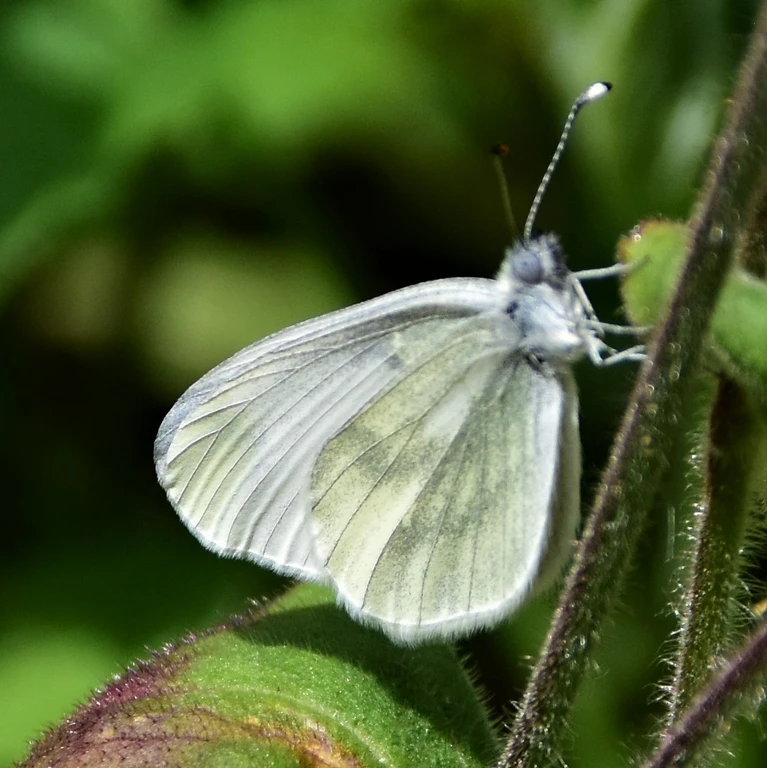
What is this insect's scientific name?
Leptidea sinapis/juvernica
